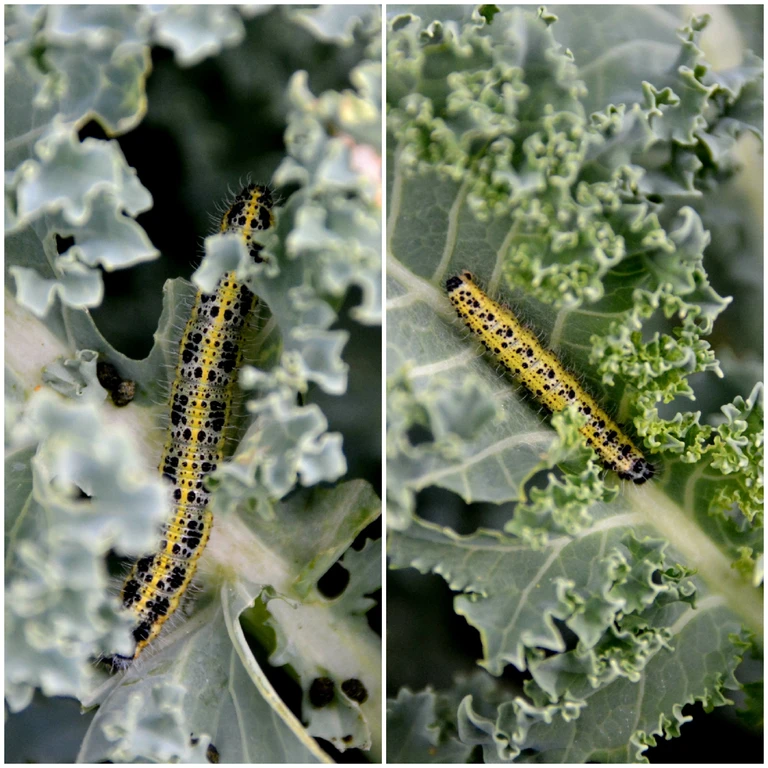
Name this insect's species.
Pieris brassicae
